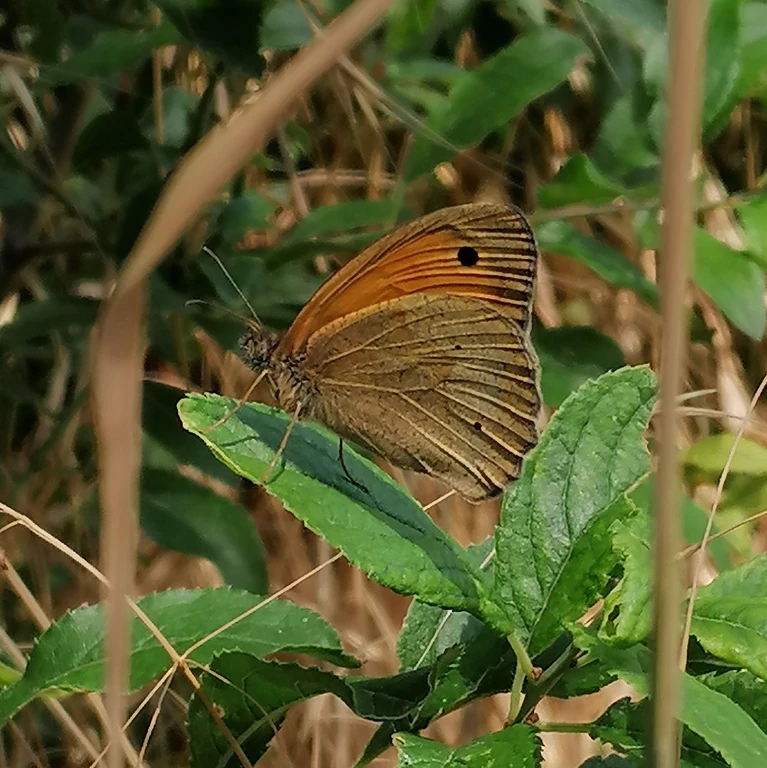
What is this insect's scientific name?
Maniola jurtina
